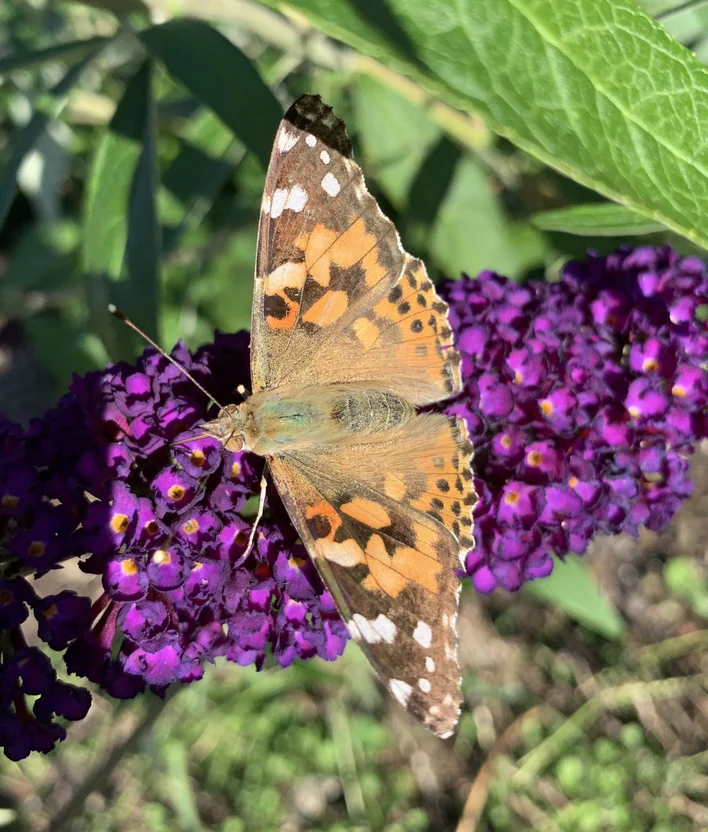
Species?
Vanessa cardui
